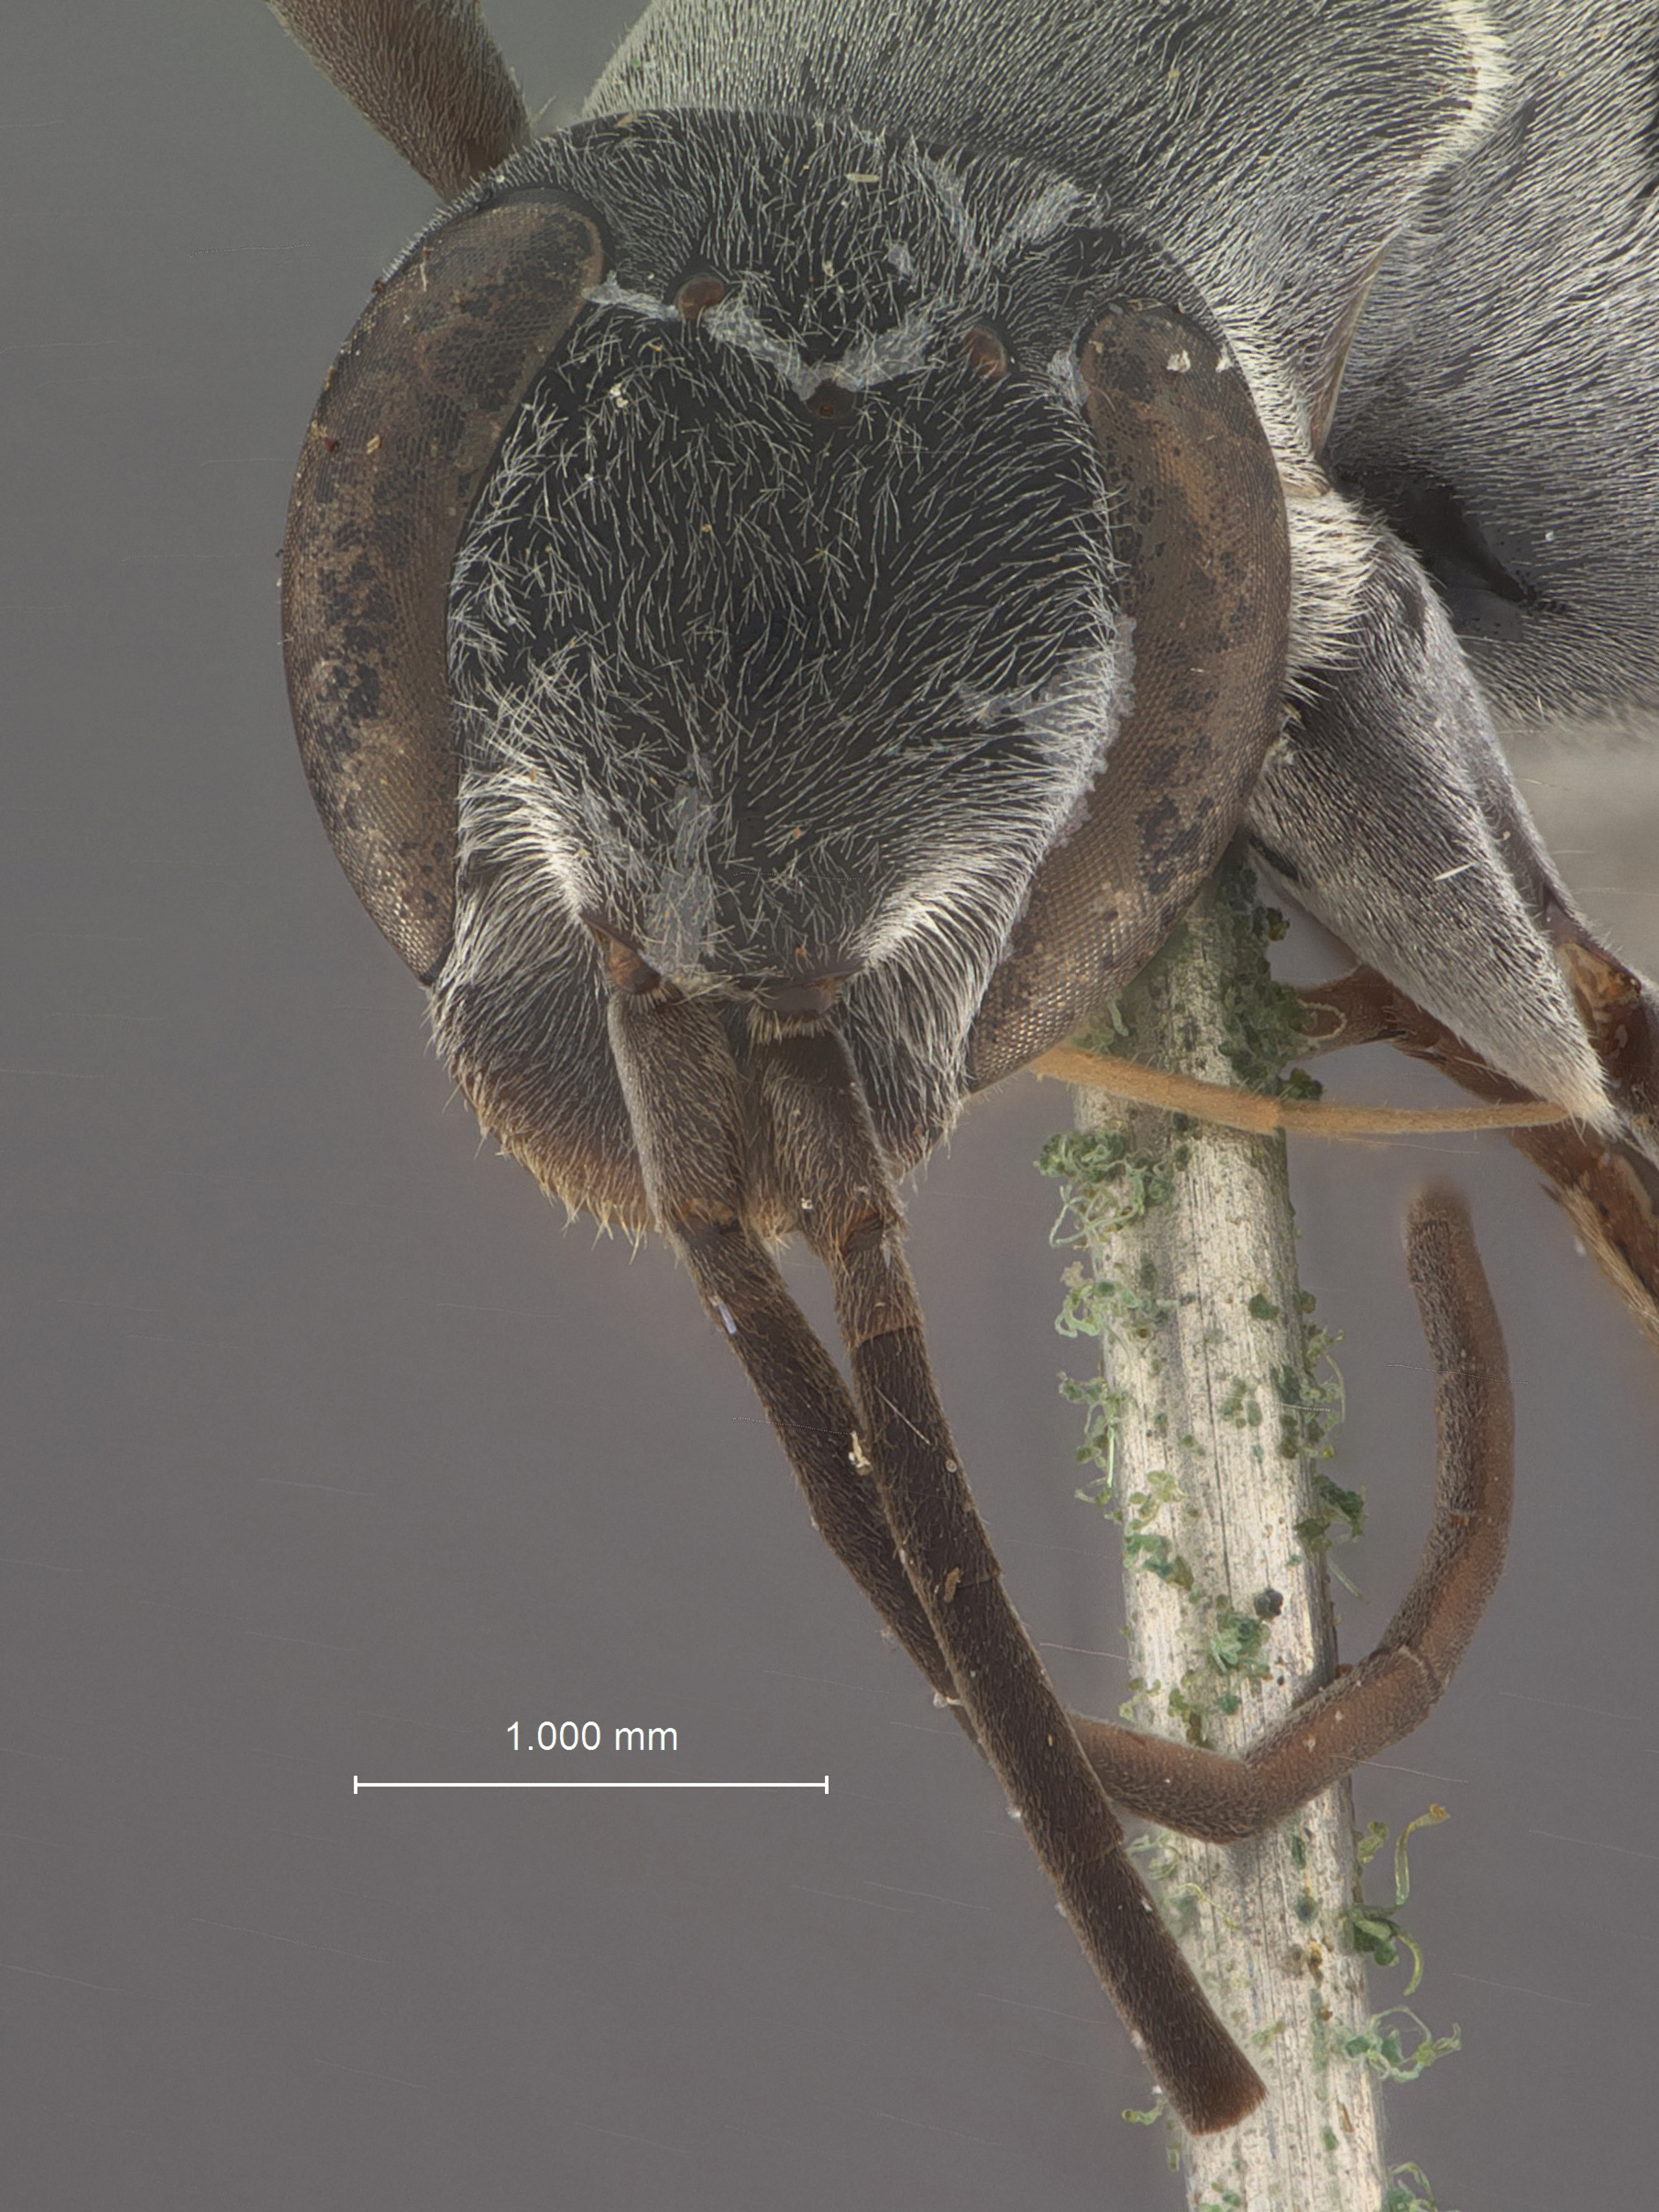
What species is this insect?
Homonotus alticeps
